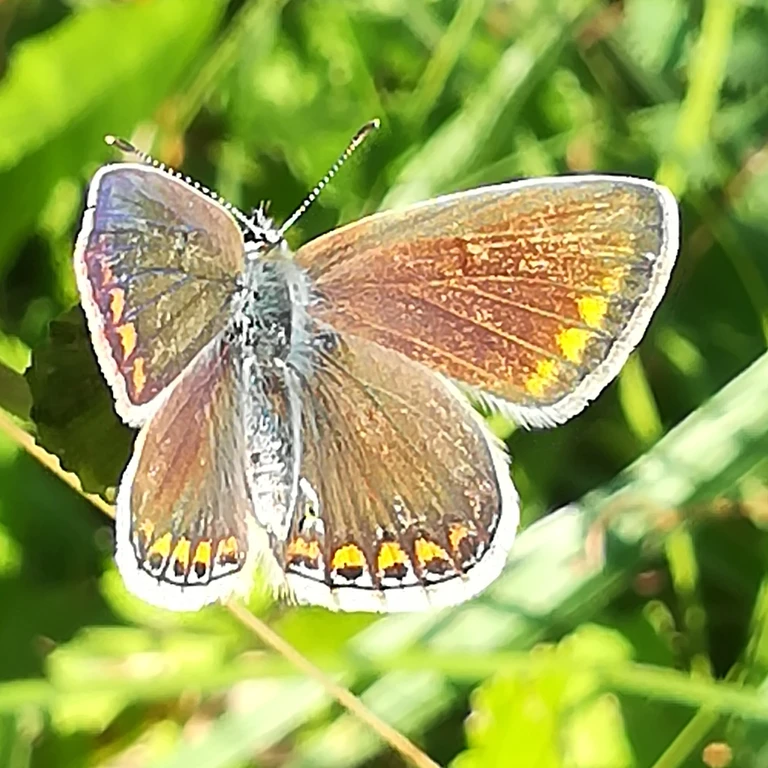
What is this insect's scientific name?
Polyommatus icarus
